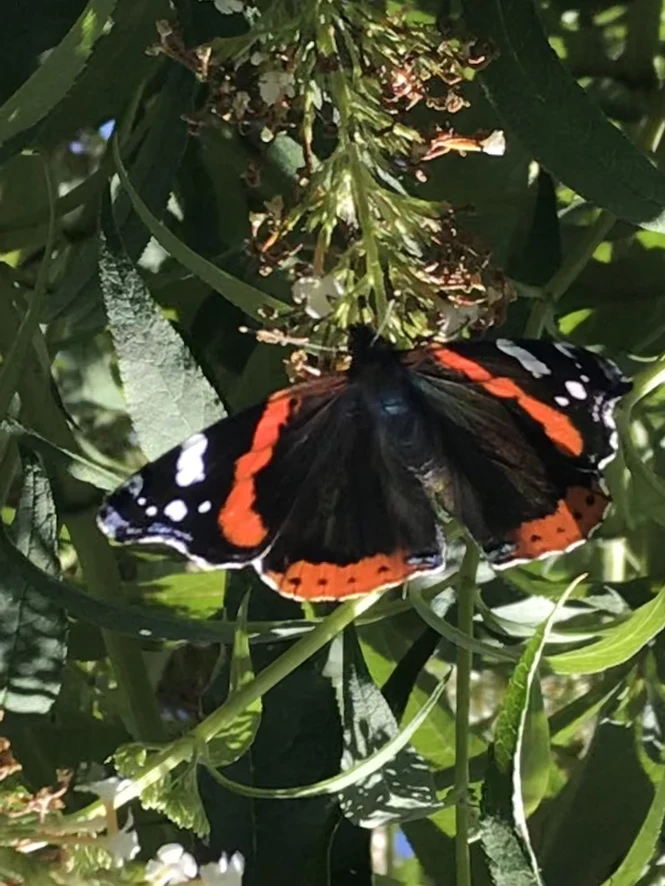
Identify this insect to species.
Vanessa atalanta
